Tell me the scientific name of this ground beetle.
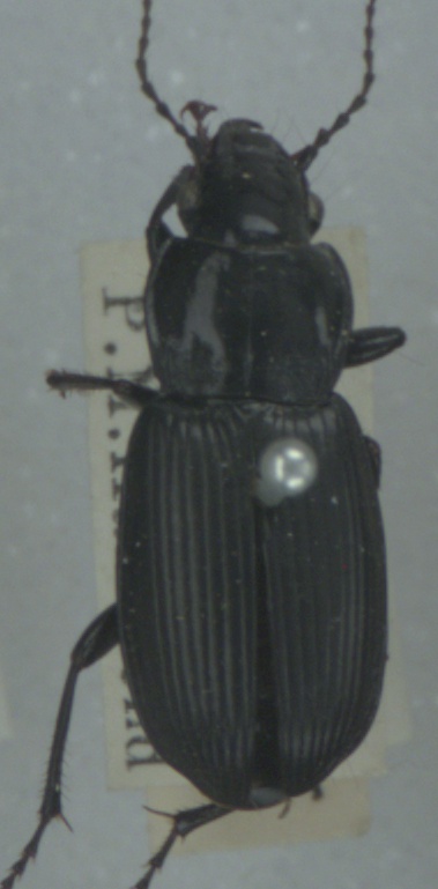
Pterostichus melanarius
